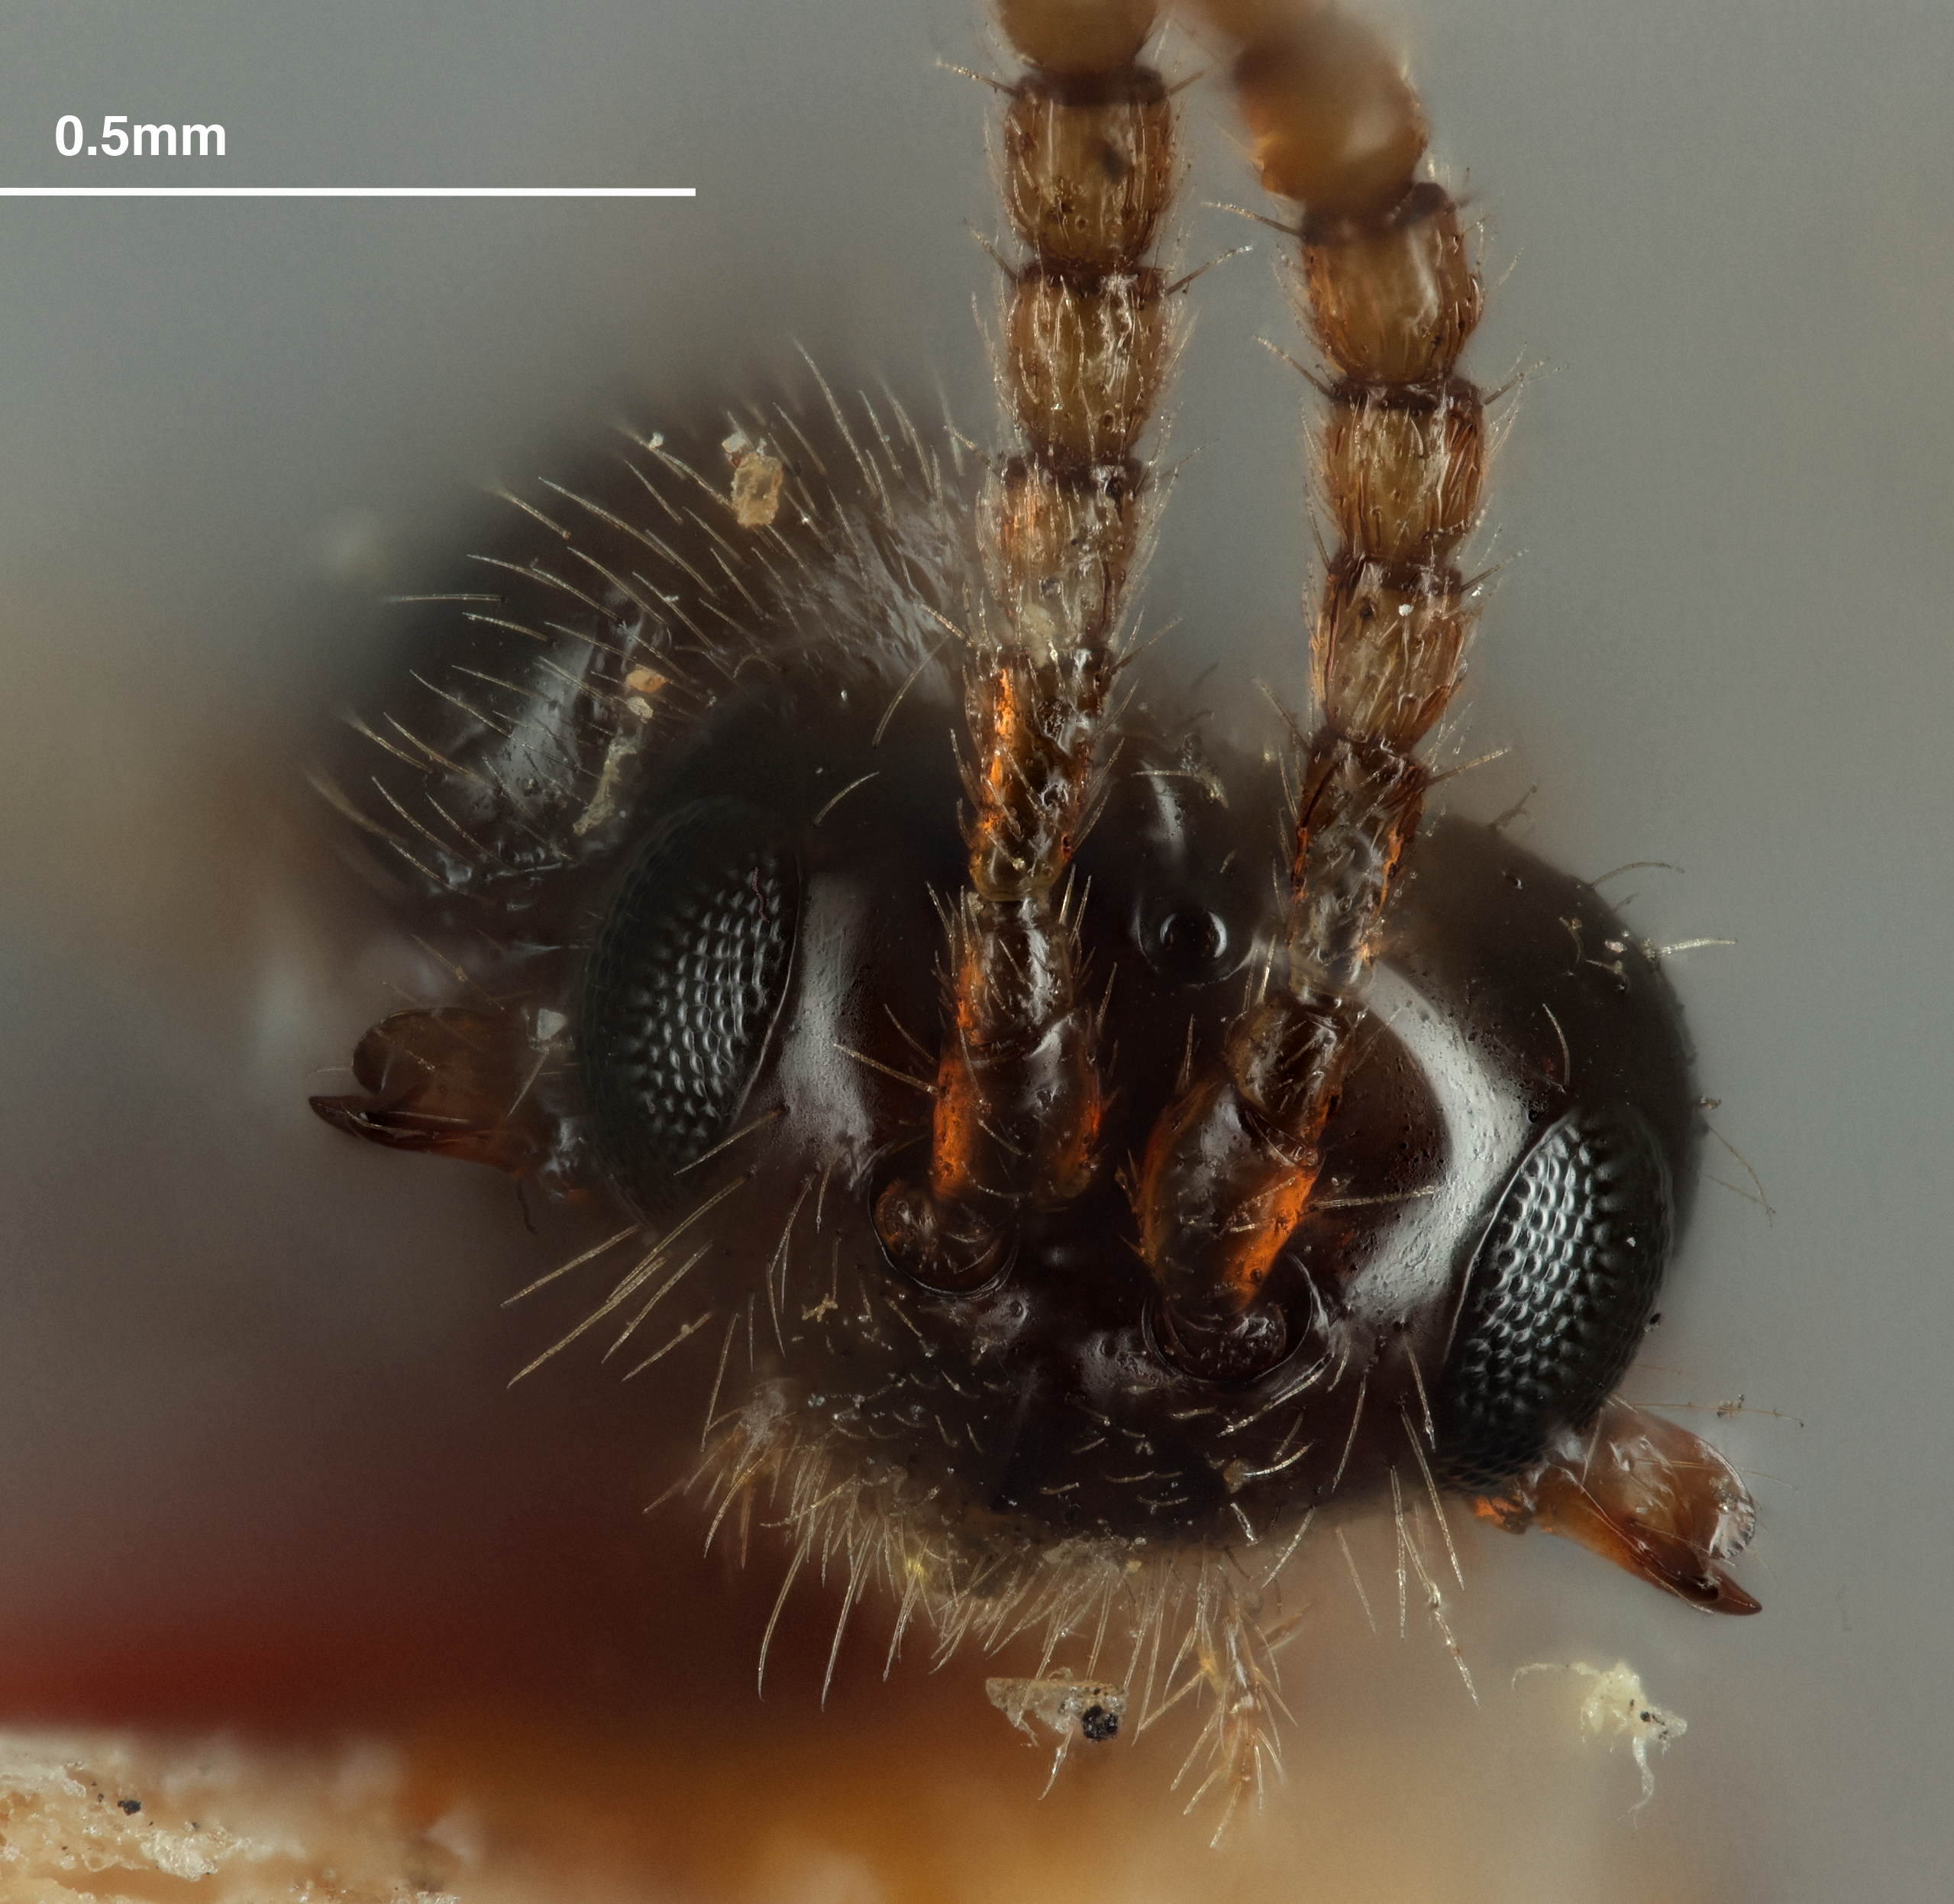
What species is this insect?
Diatraea epia (also Synaldis incisa)
